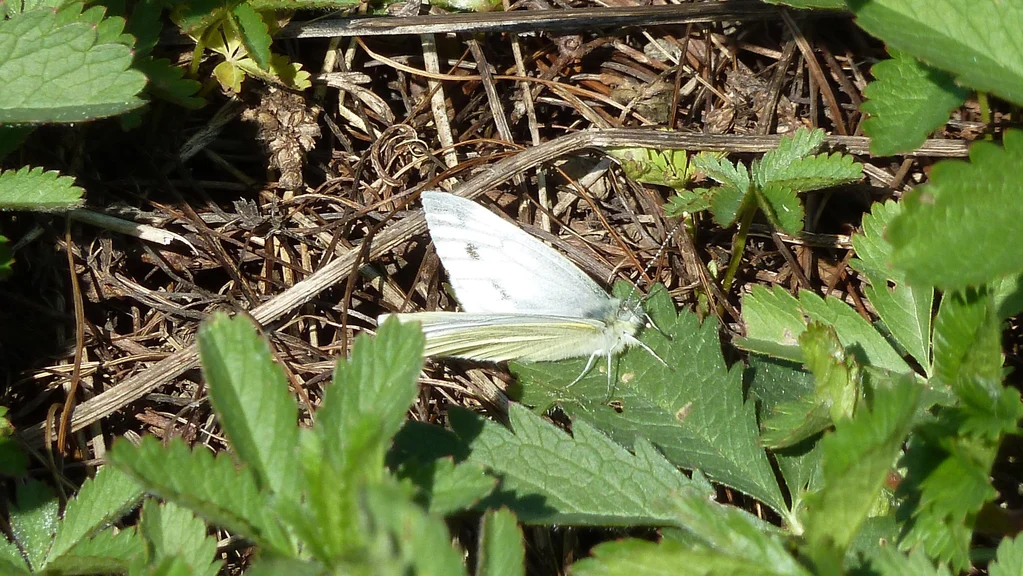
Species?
Pieris napi
